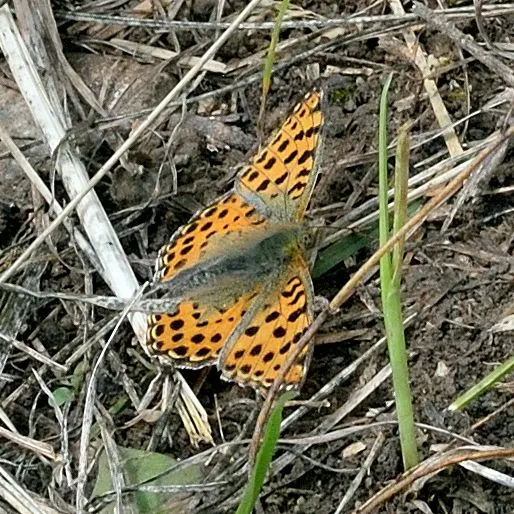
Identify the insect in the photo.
Issoria lathonia
